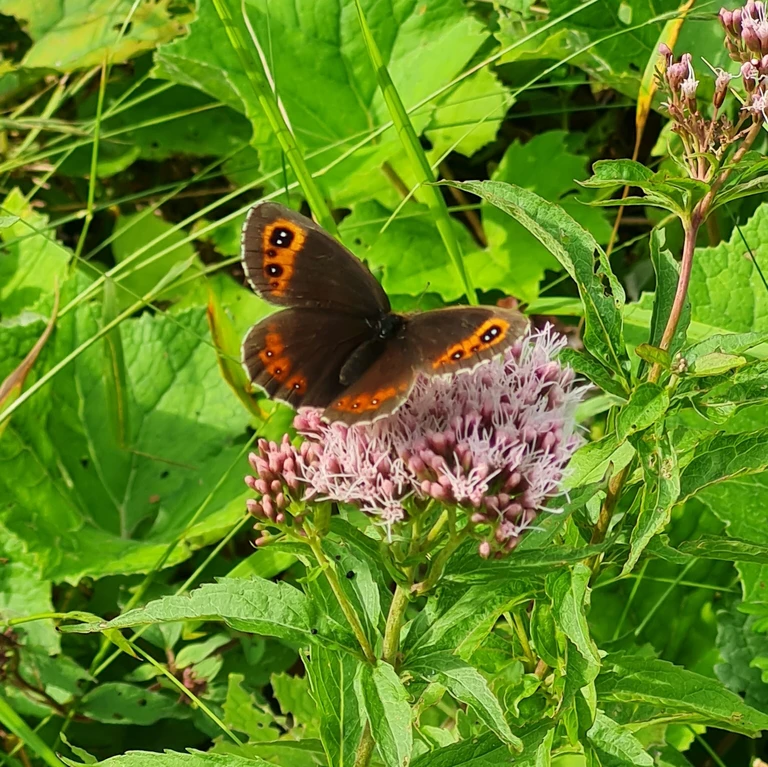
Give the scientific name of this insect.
Erebia aethiops
